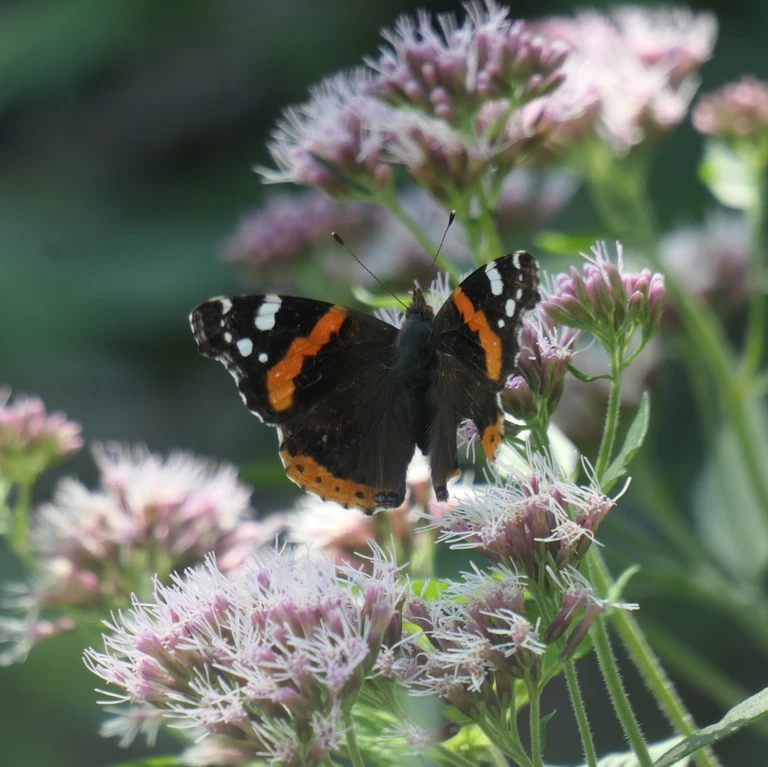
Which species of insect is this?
Vanessa atalanta
